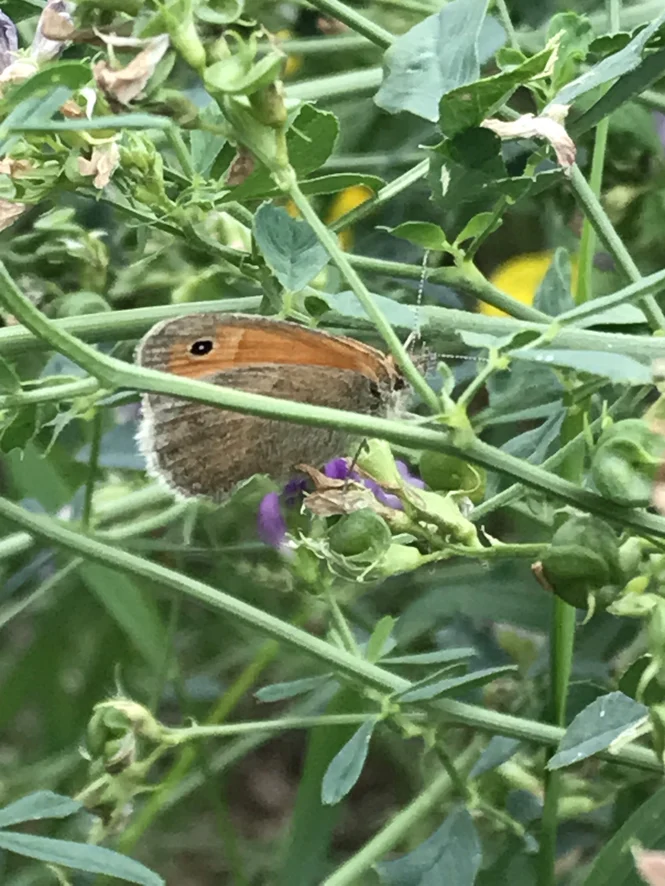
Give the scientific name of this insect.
Coenonympha pamphilus
